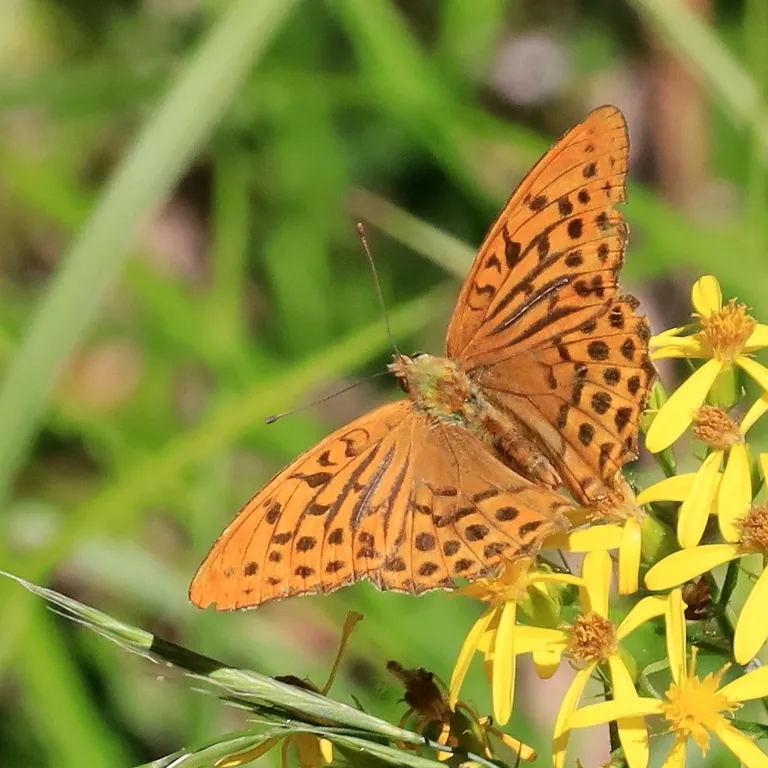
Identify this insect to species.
Argynnis paphia
